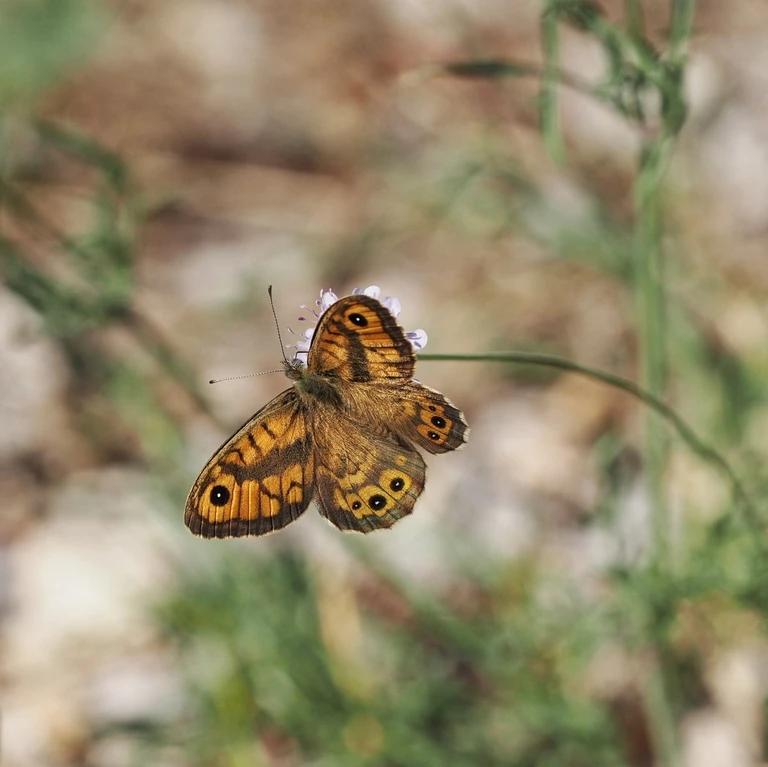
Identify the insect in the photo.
Lasiommata megera (also Pararge megera)
